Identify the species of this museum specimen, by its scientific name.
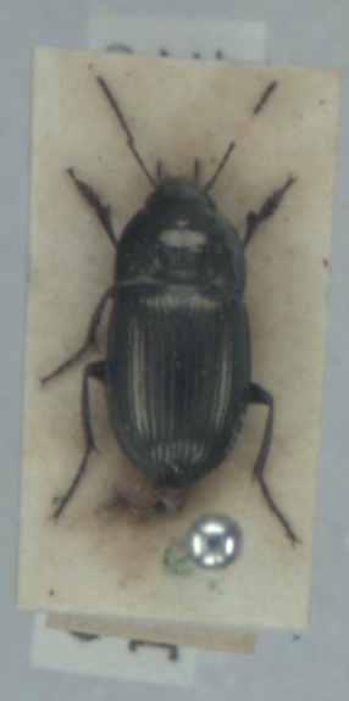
Amara lunicollis
